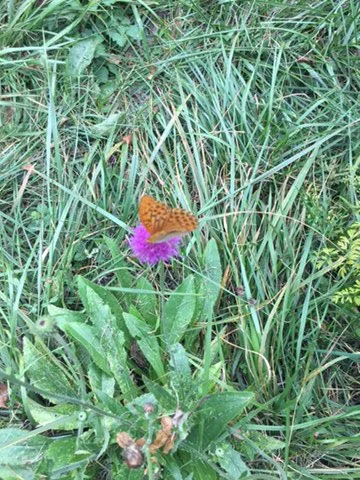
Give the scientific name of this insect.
Argynnis paphia
